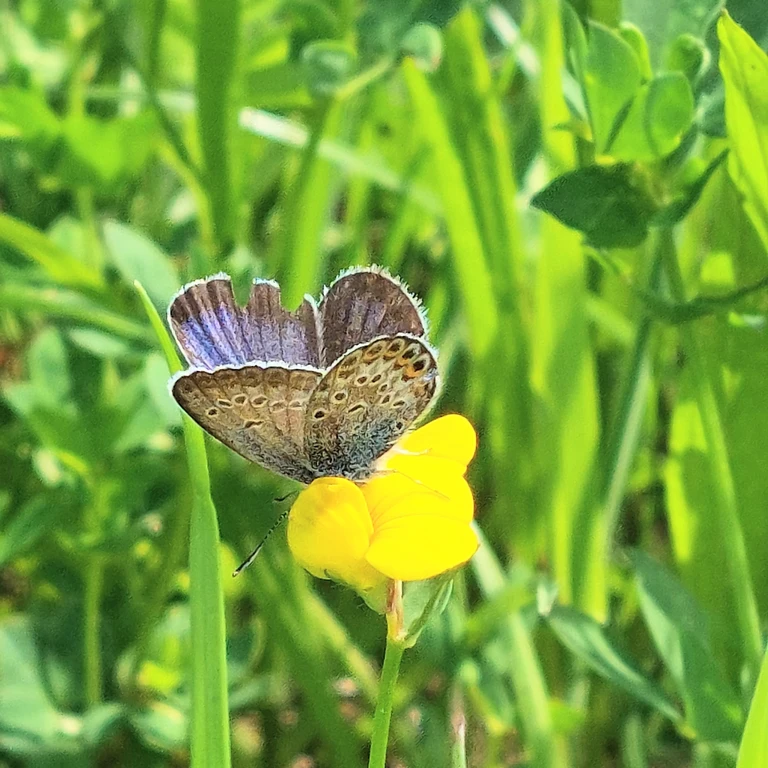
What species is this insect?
Plebejus argus
